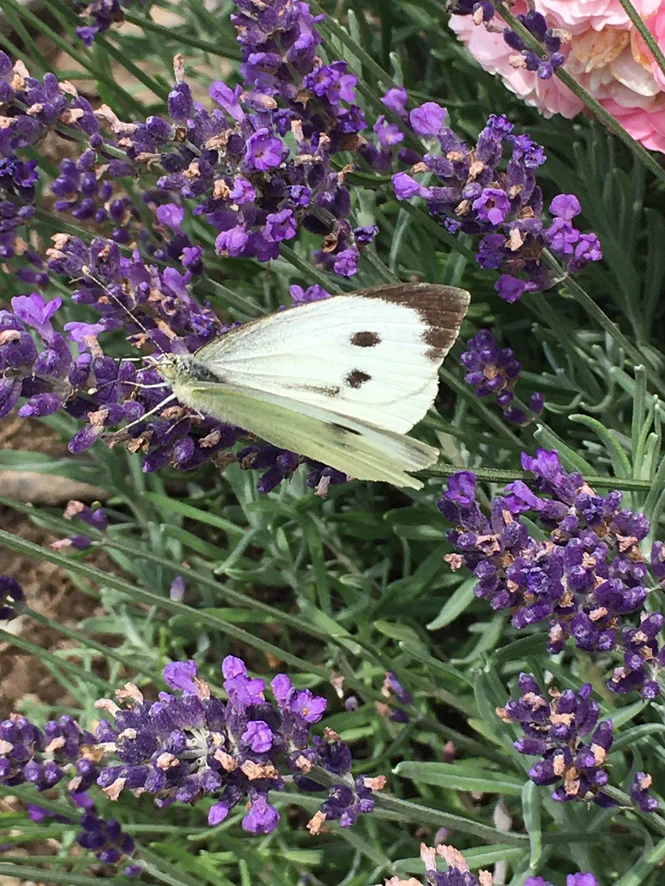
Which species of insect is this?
Pieris brassicae
